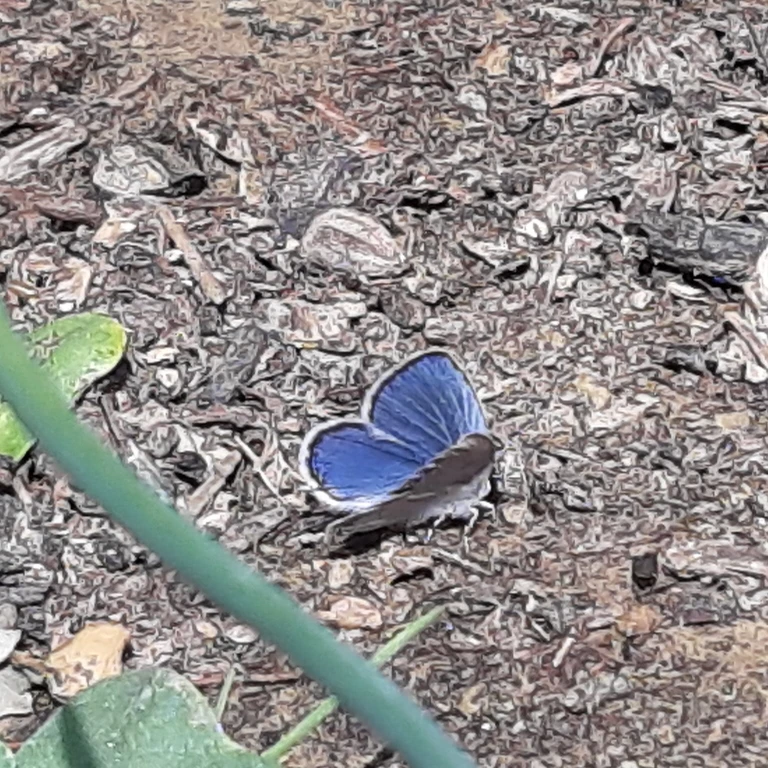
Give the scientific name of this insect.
Cupido argiades (also Elkalyce argiades)
